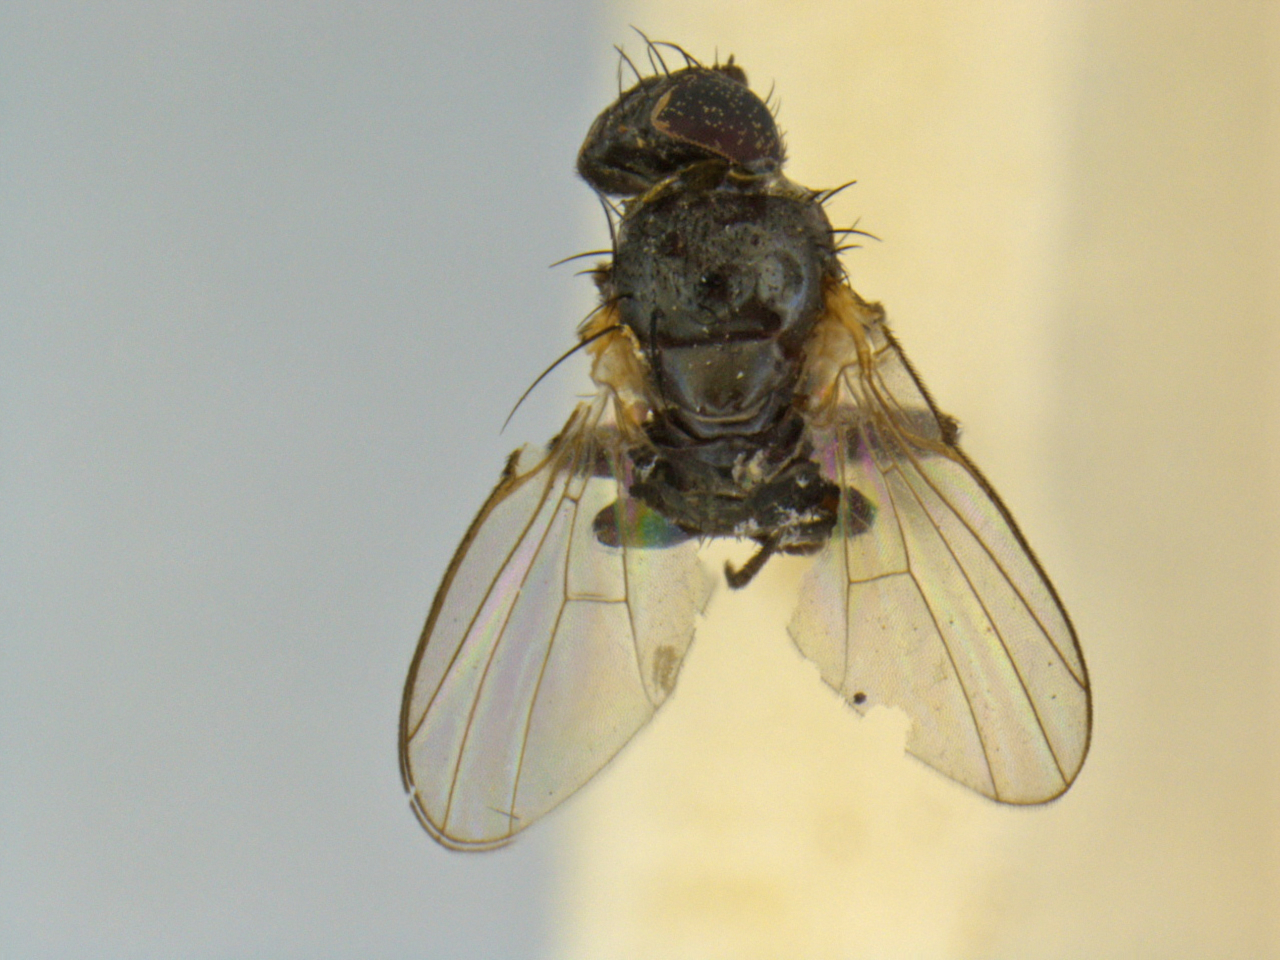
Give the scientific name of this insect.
Agromyza schmidti
